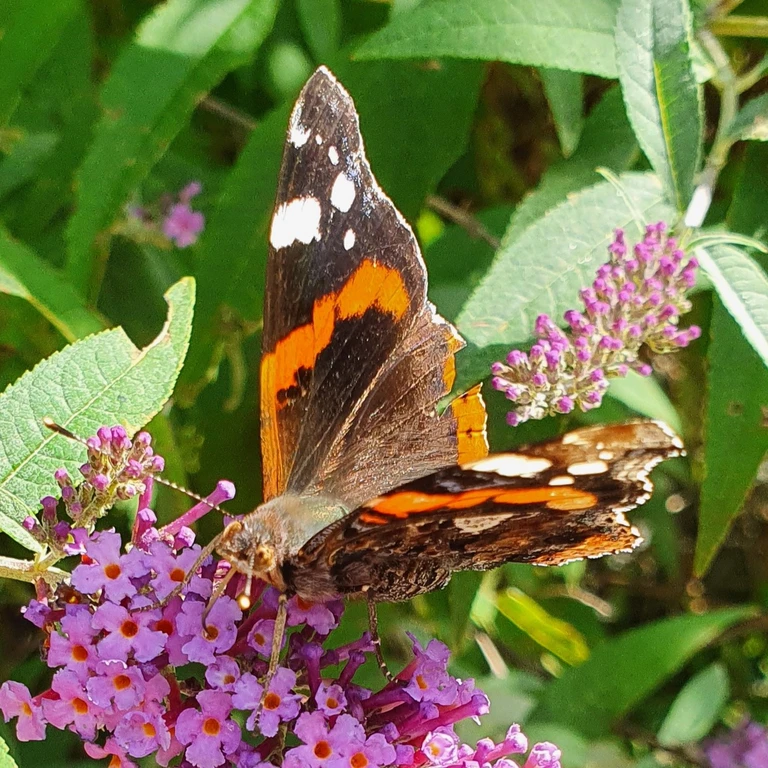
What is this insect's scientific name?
Vanessa atalanta
